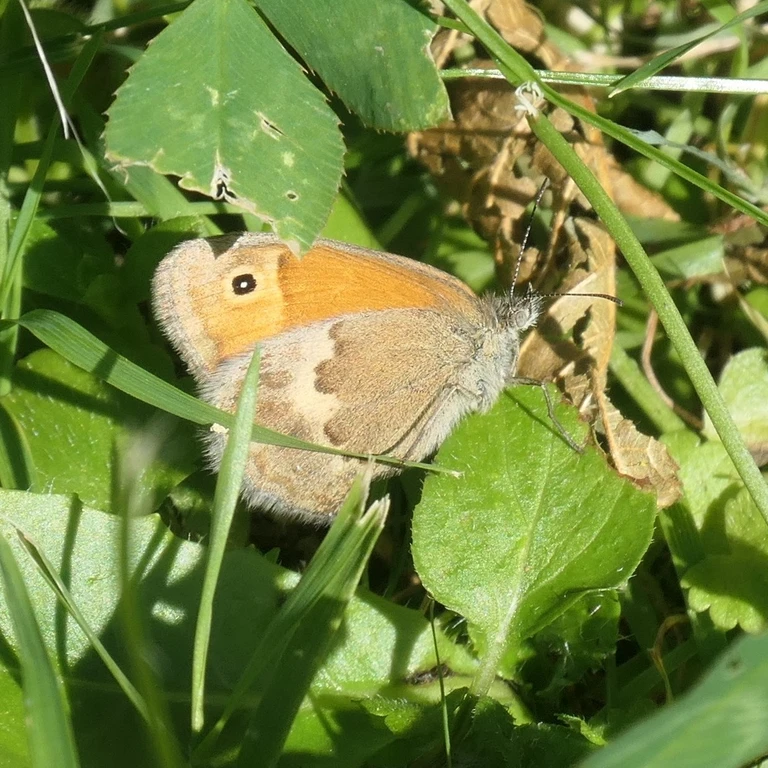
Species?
Coenonympha pamphilus
